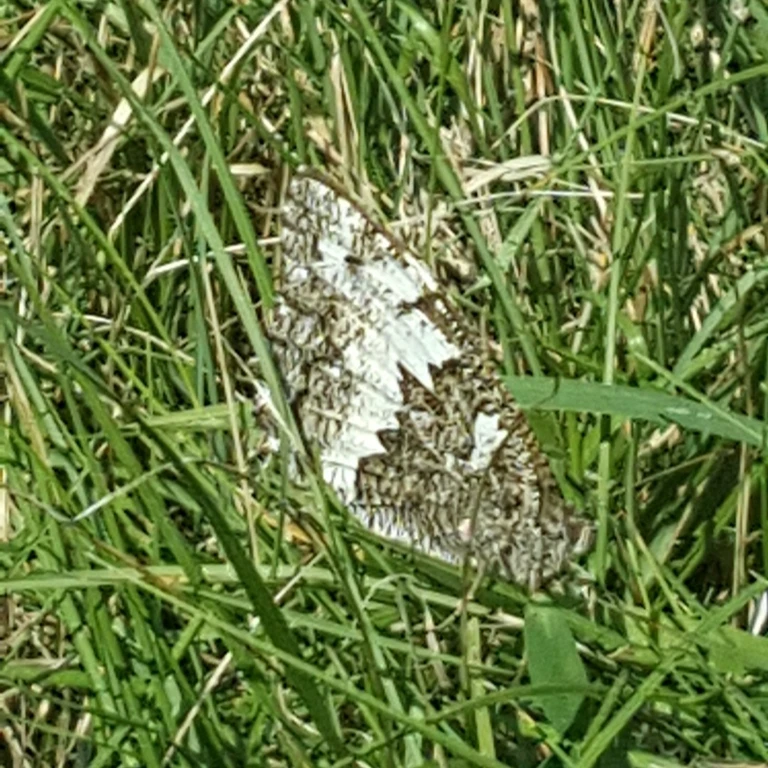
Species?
Brintesia circe
